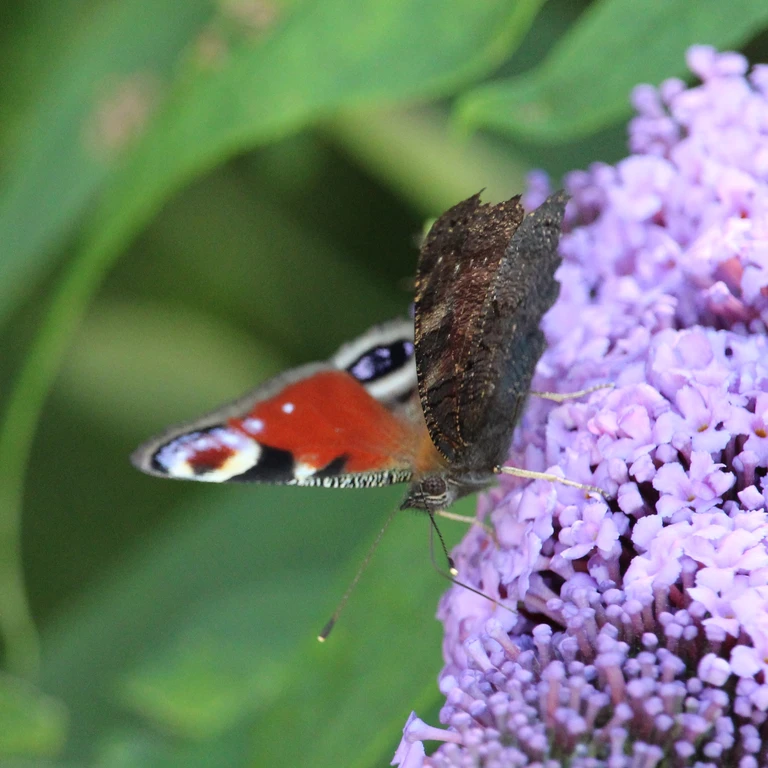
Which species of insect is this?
Aglais io
